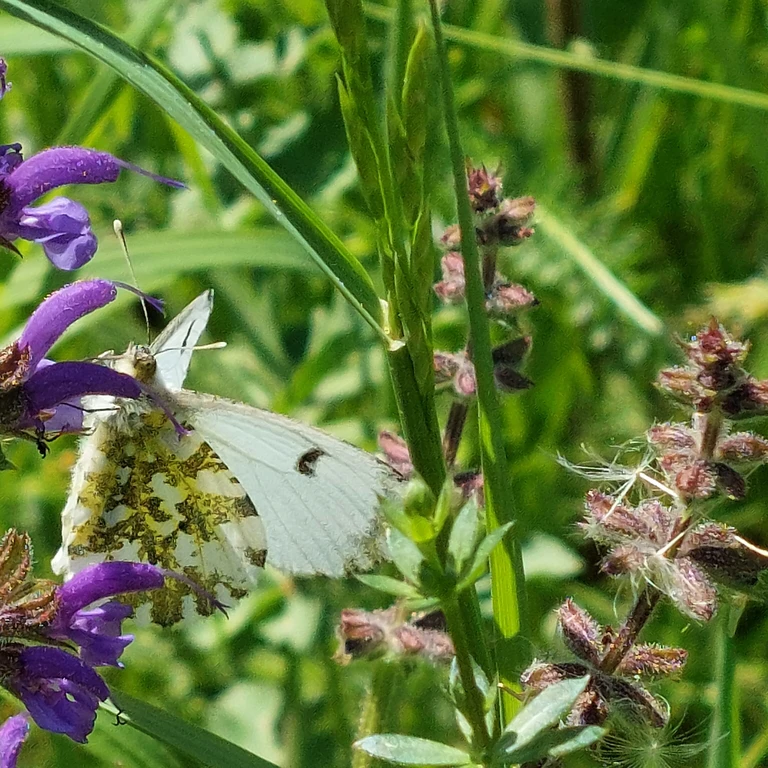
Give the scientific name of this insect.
Anthocharis cardamines
